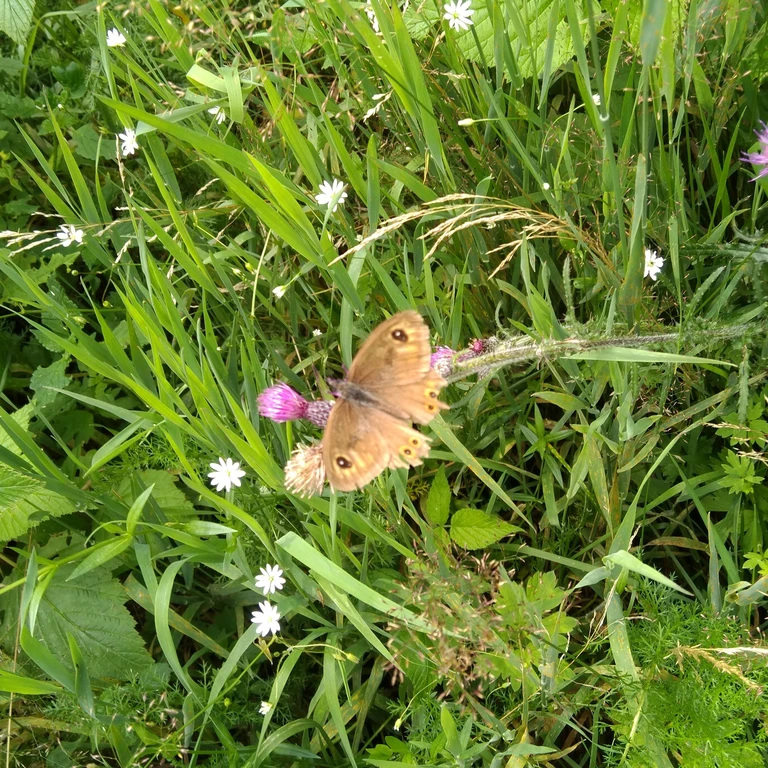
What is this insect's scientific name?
Lasiommata maera (also Pararge maera)
